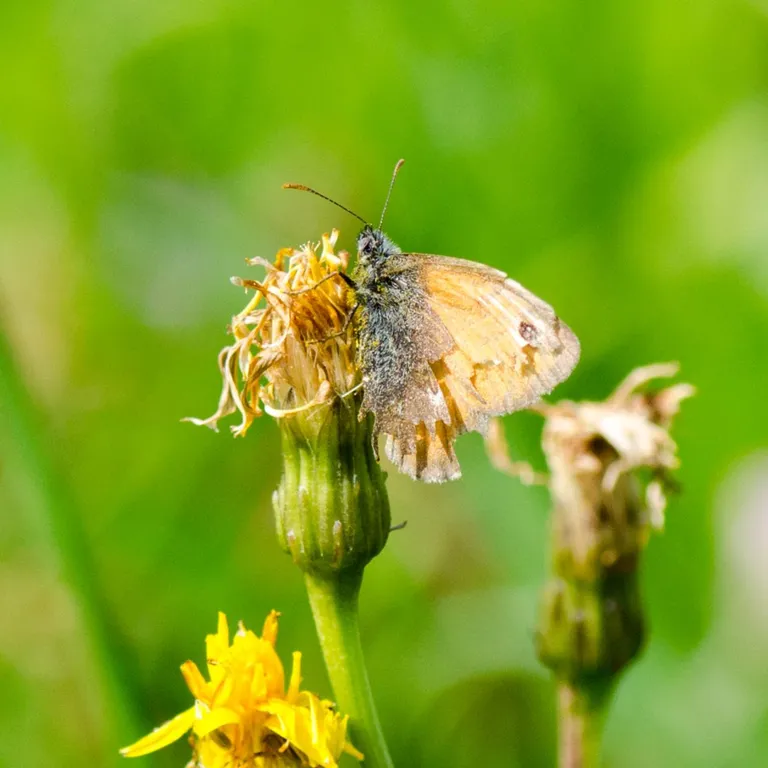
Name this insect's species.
Coenonympha pamphilus
